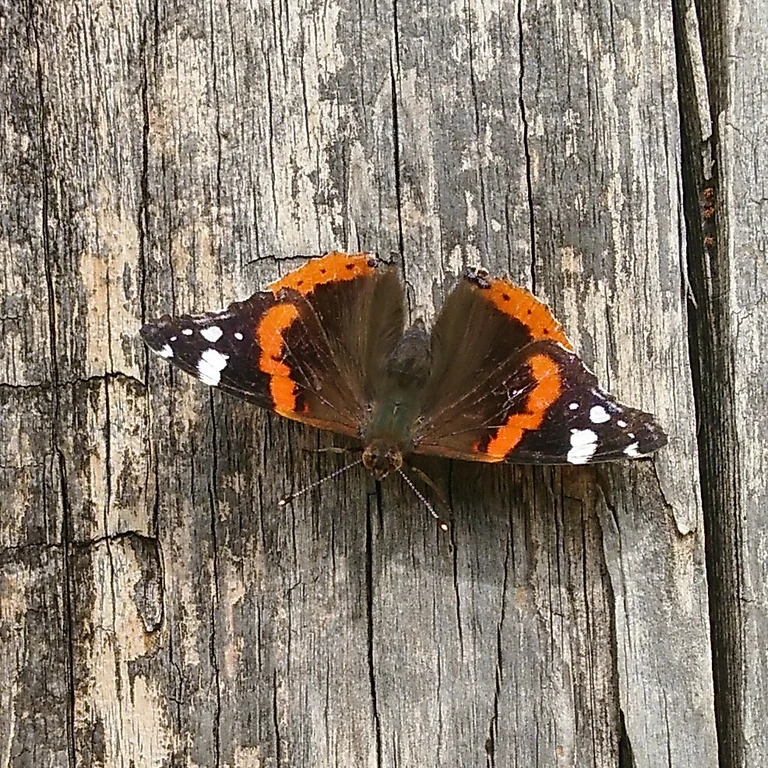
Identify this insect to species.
Vanessa atalanta
